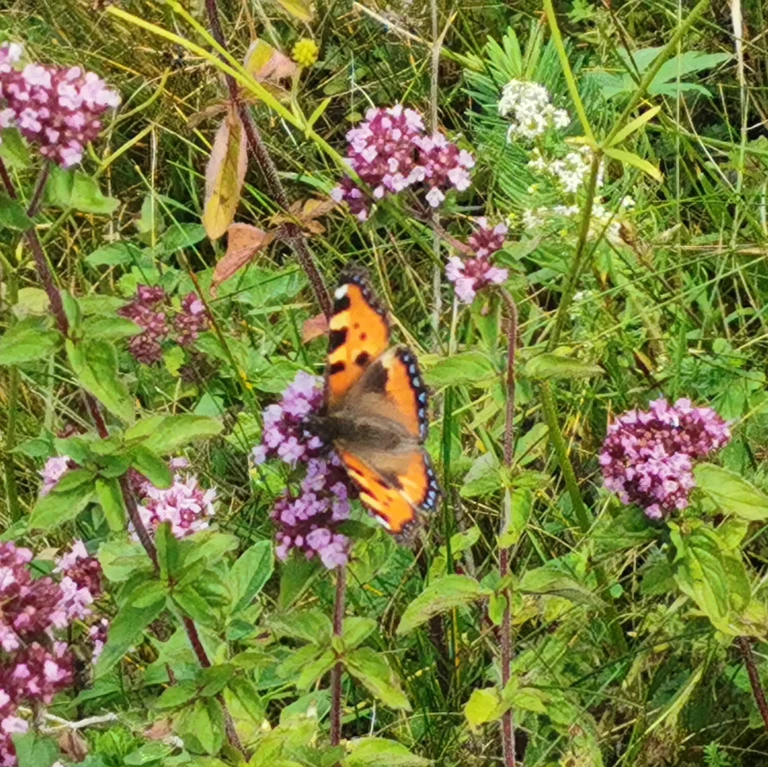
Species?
Aglais urticae
